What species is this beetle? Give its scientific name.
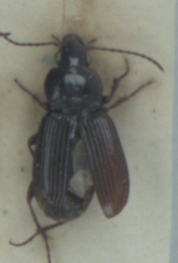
Pterostichus vernalis
